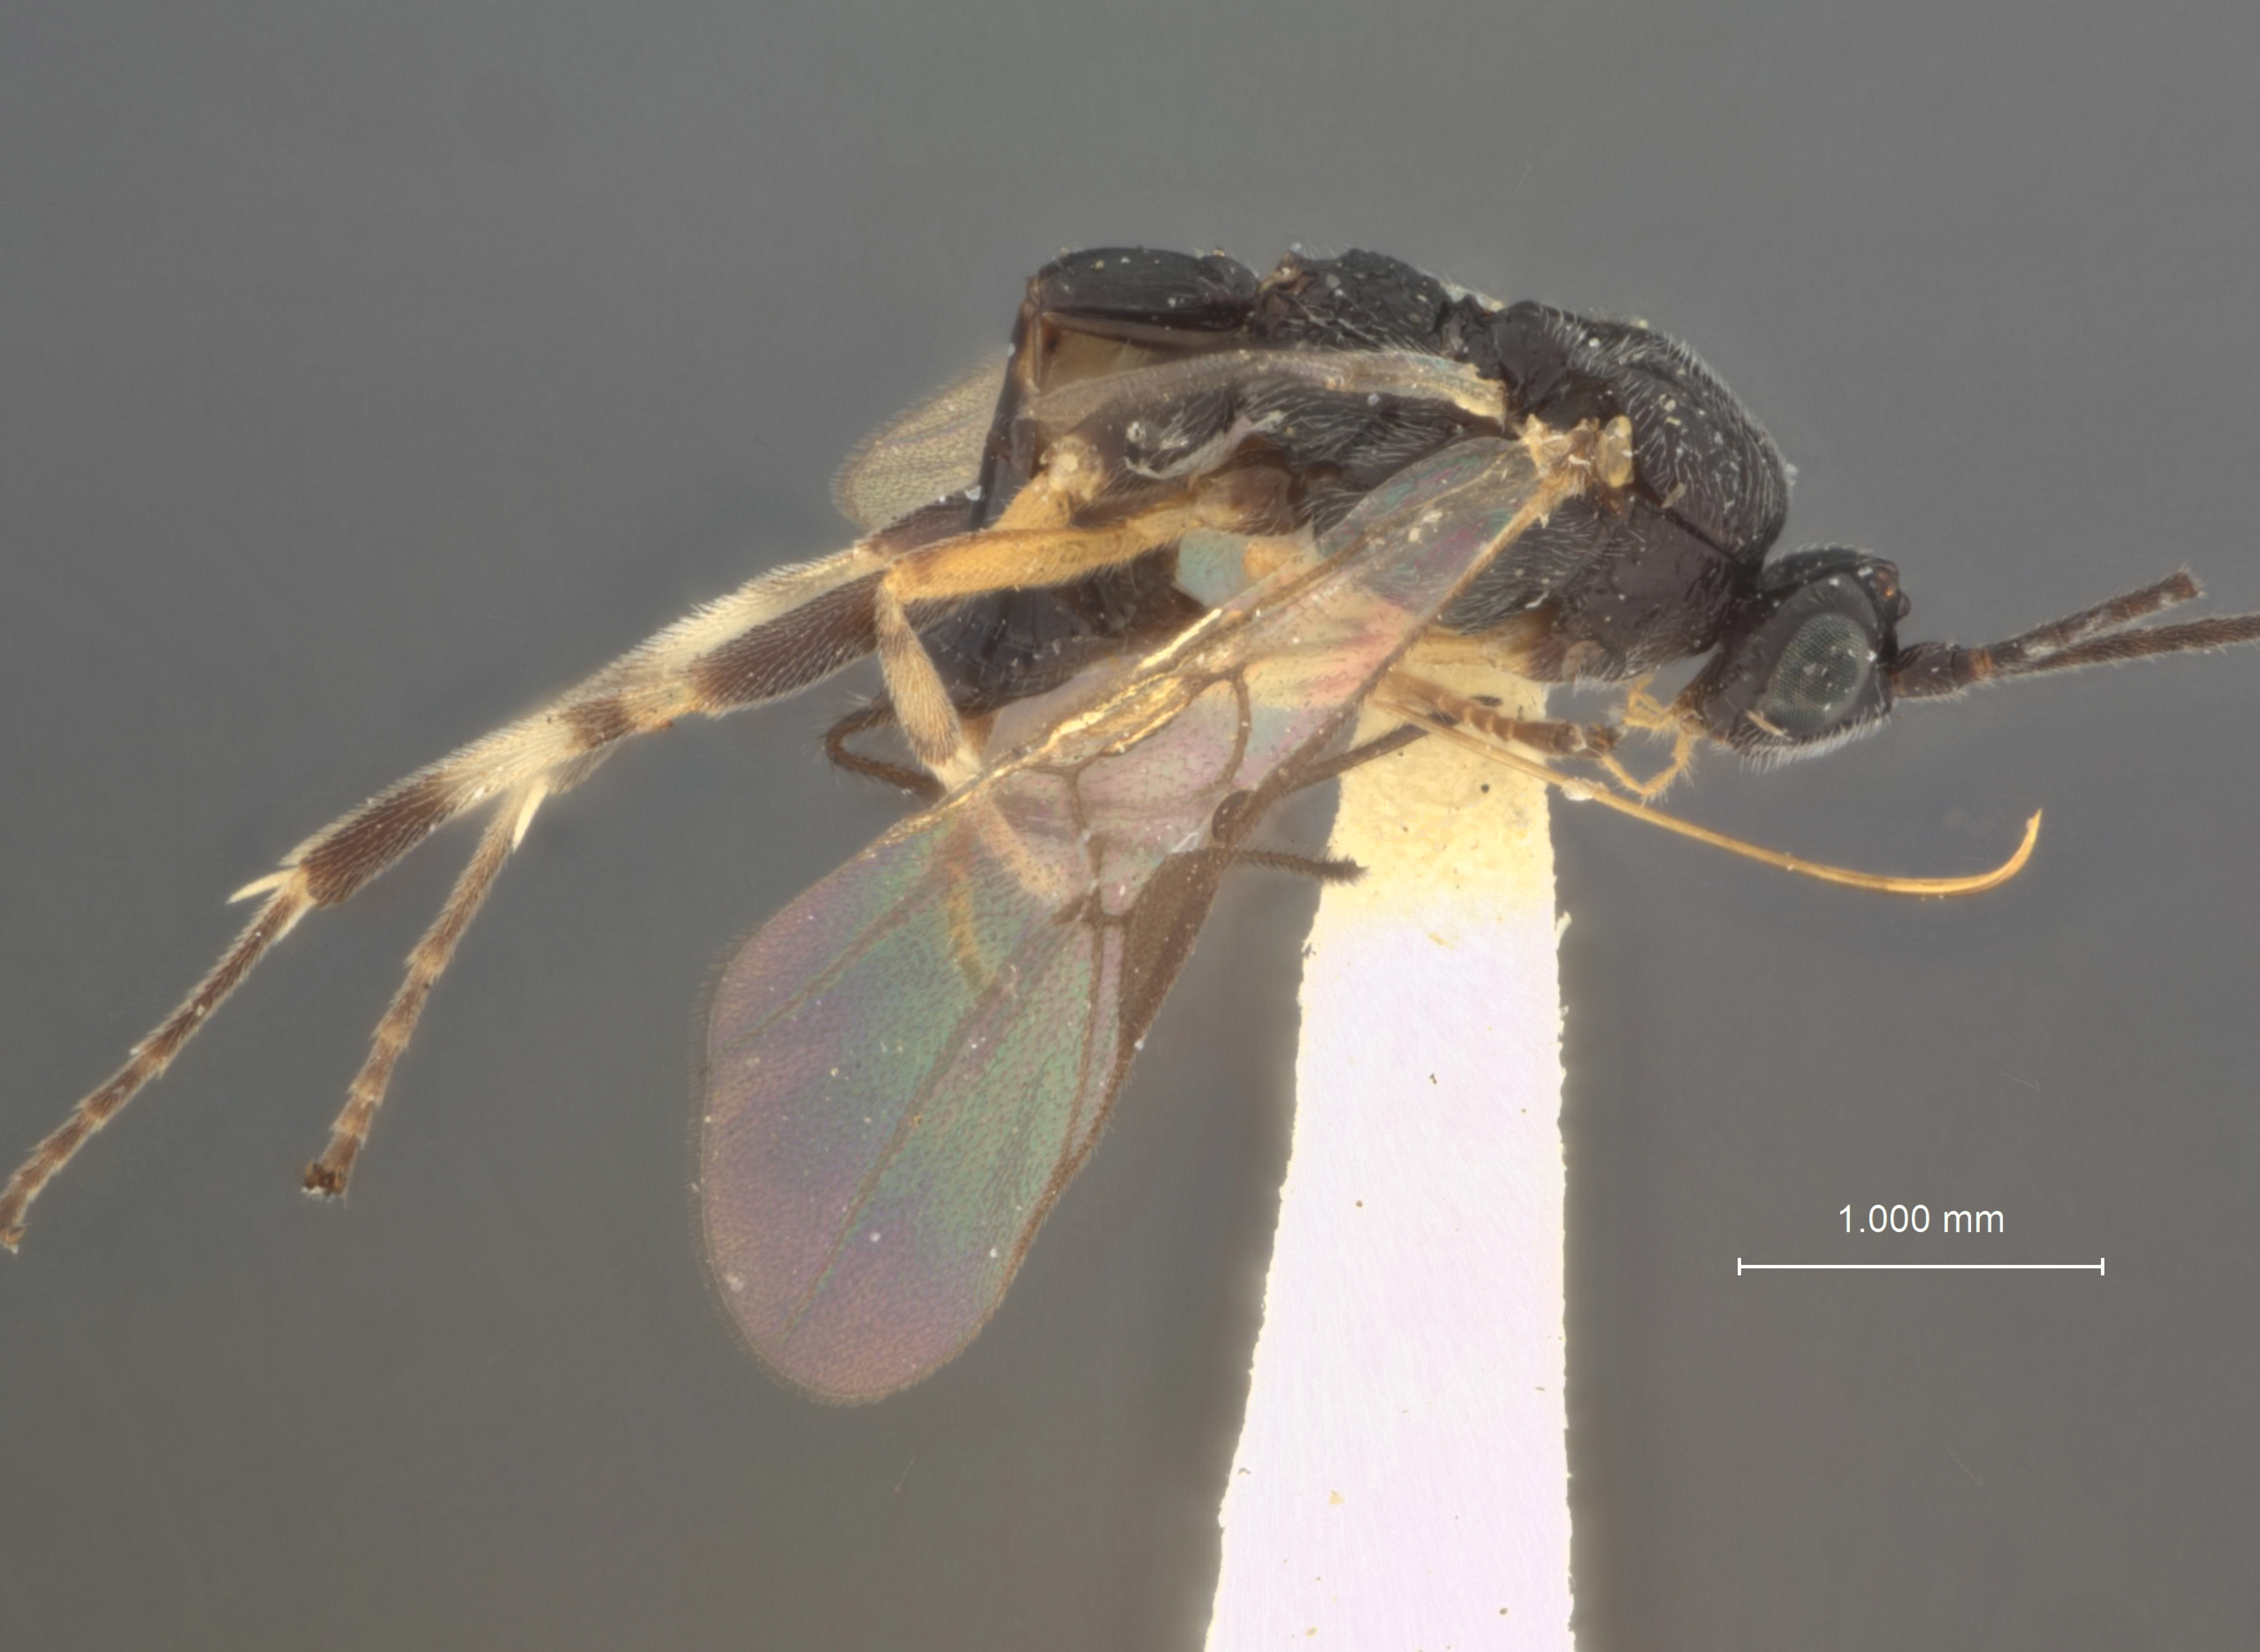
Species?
Bassus coleophorae
